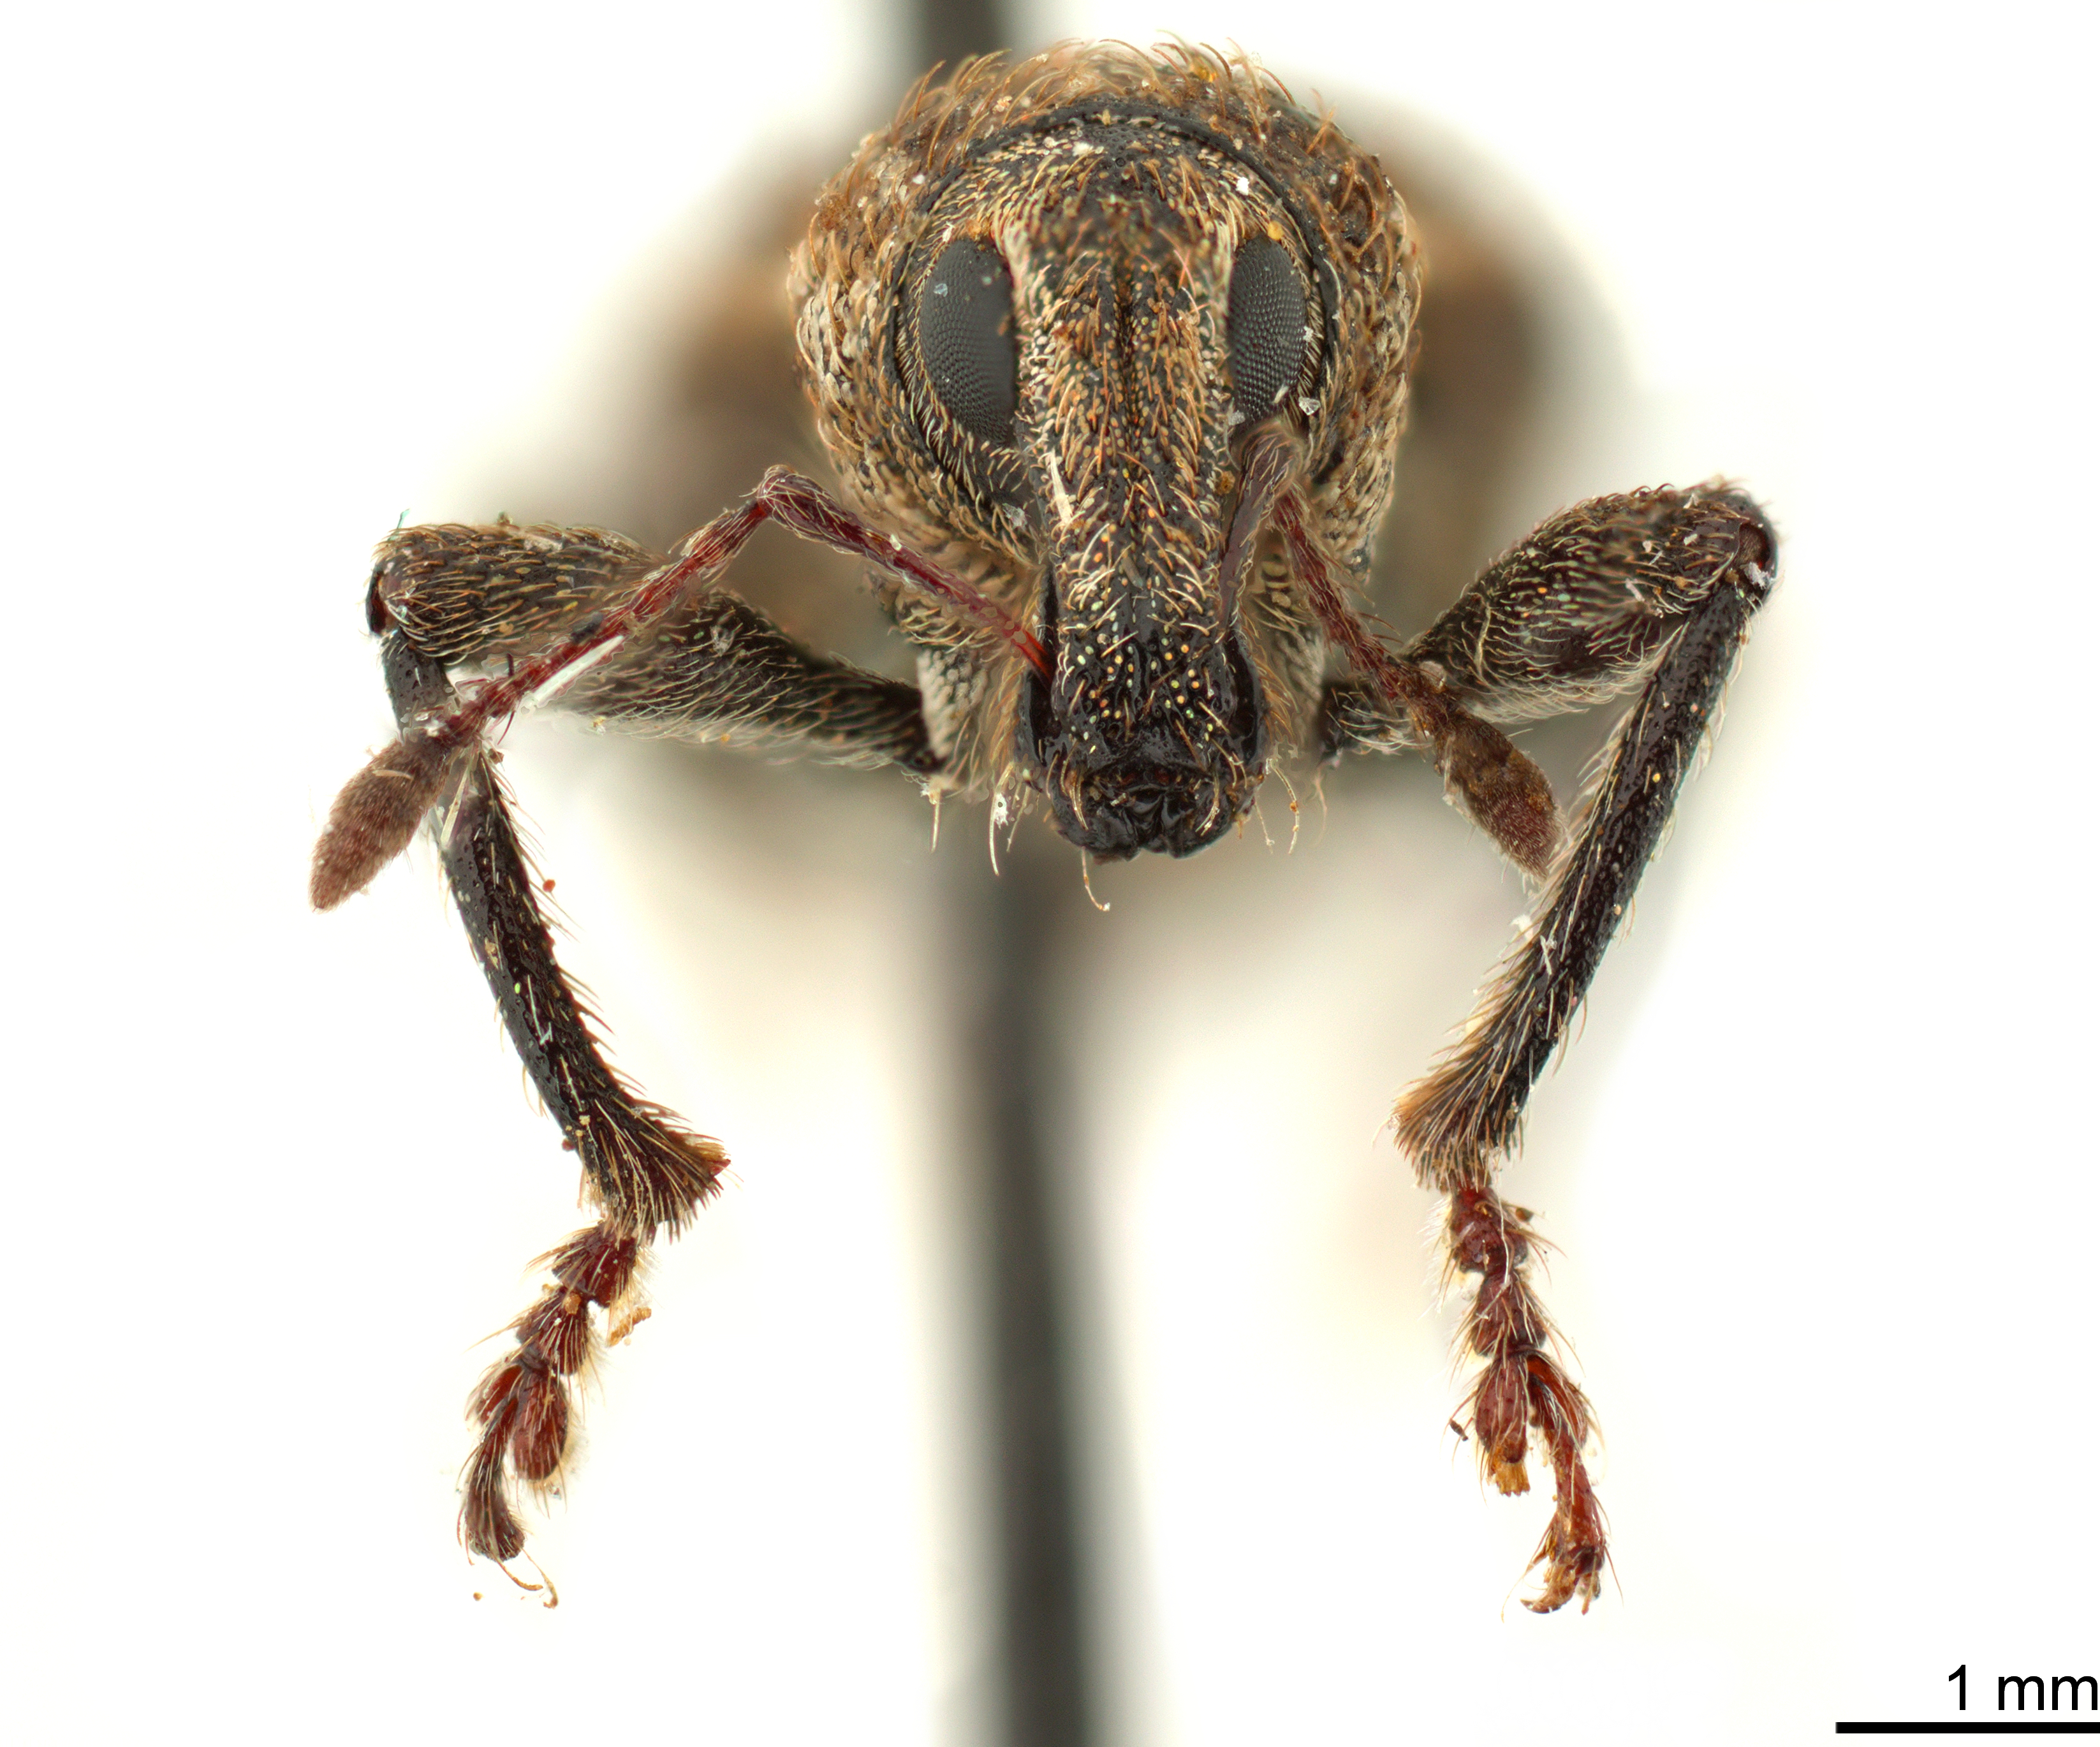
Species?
Graptus nictitans (also Alophus nictitans)
